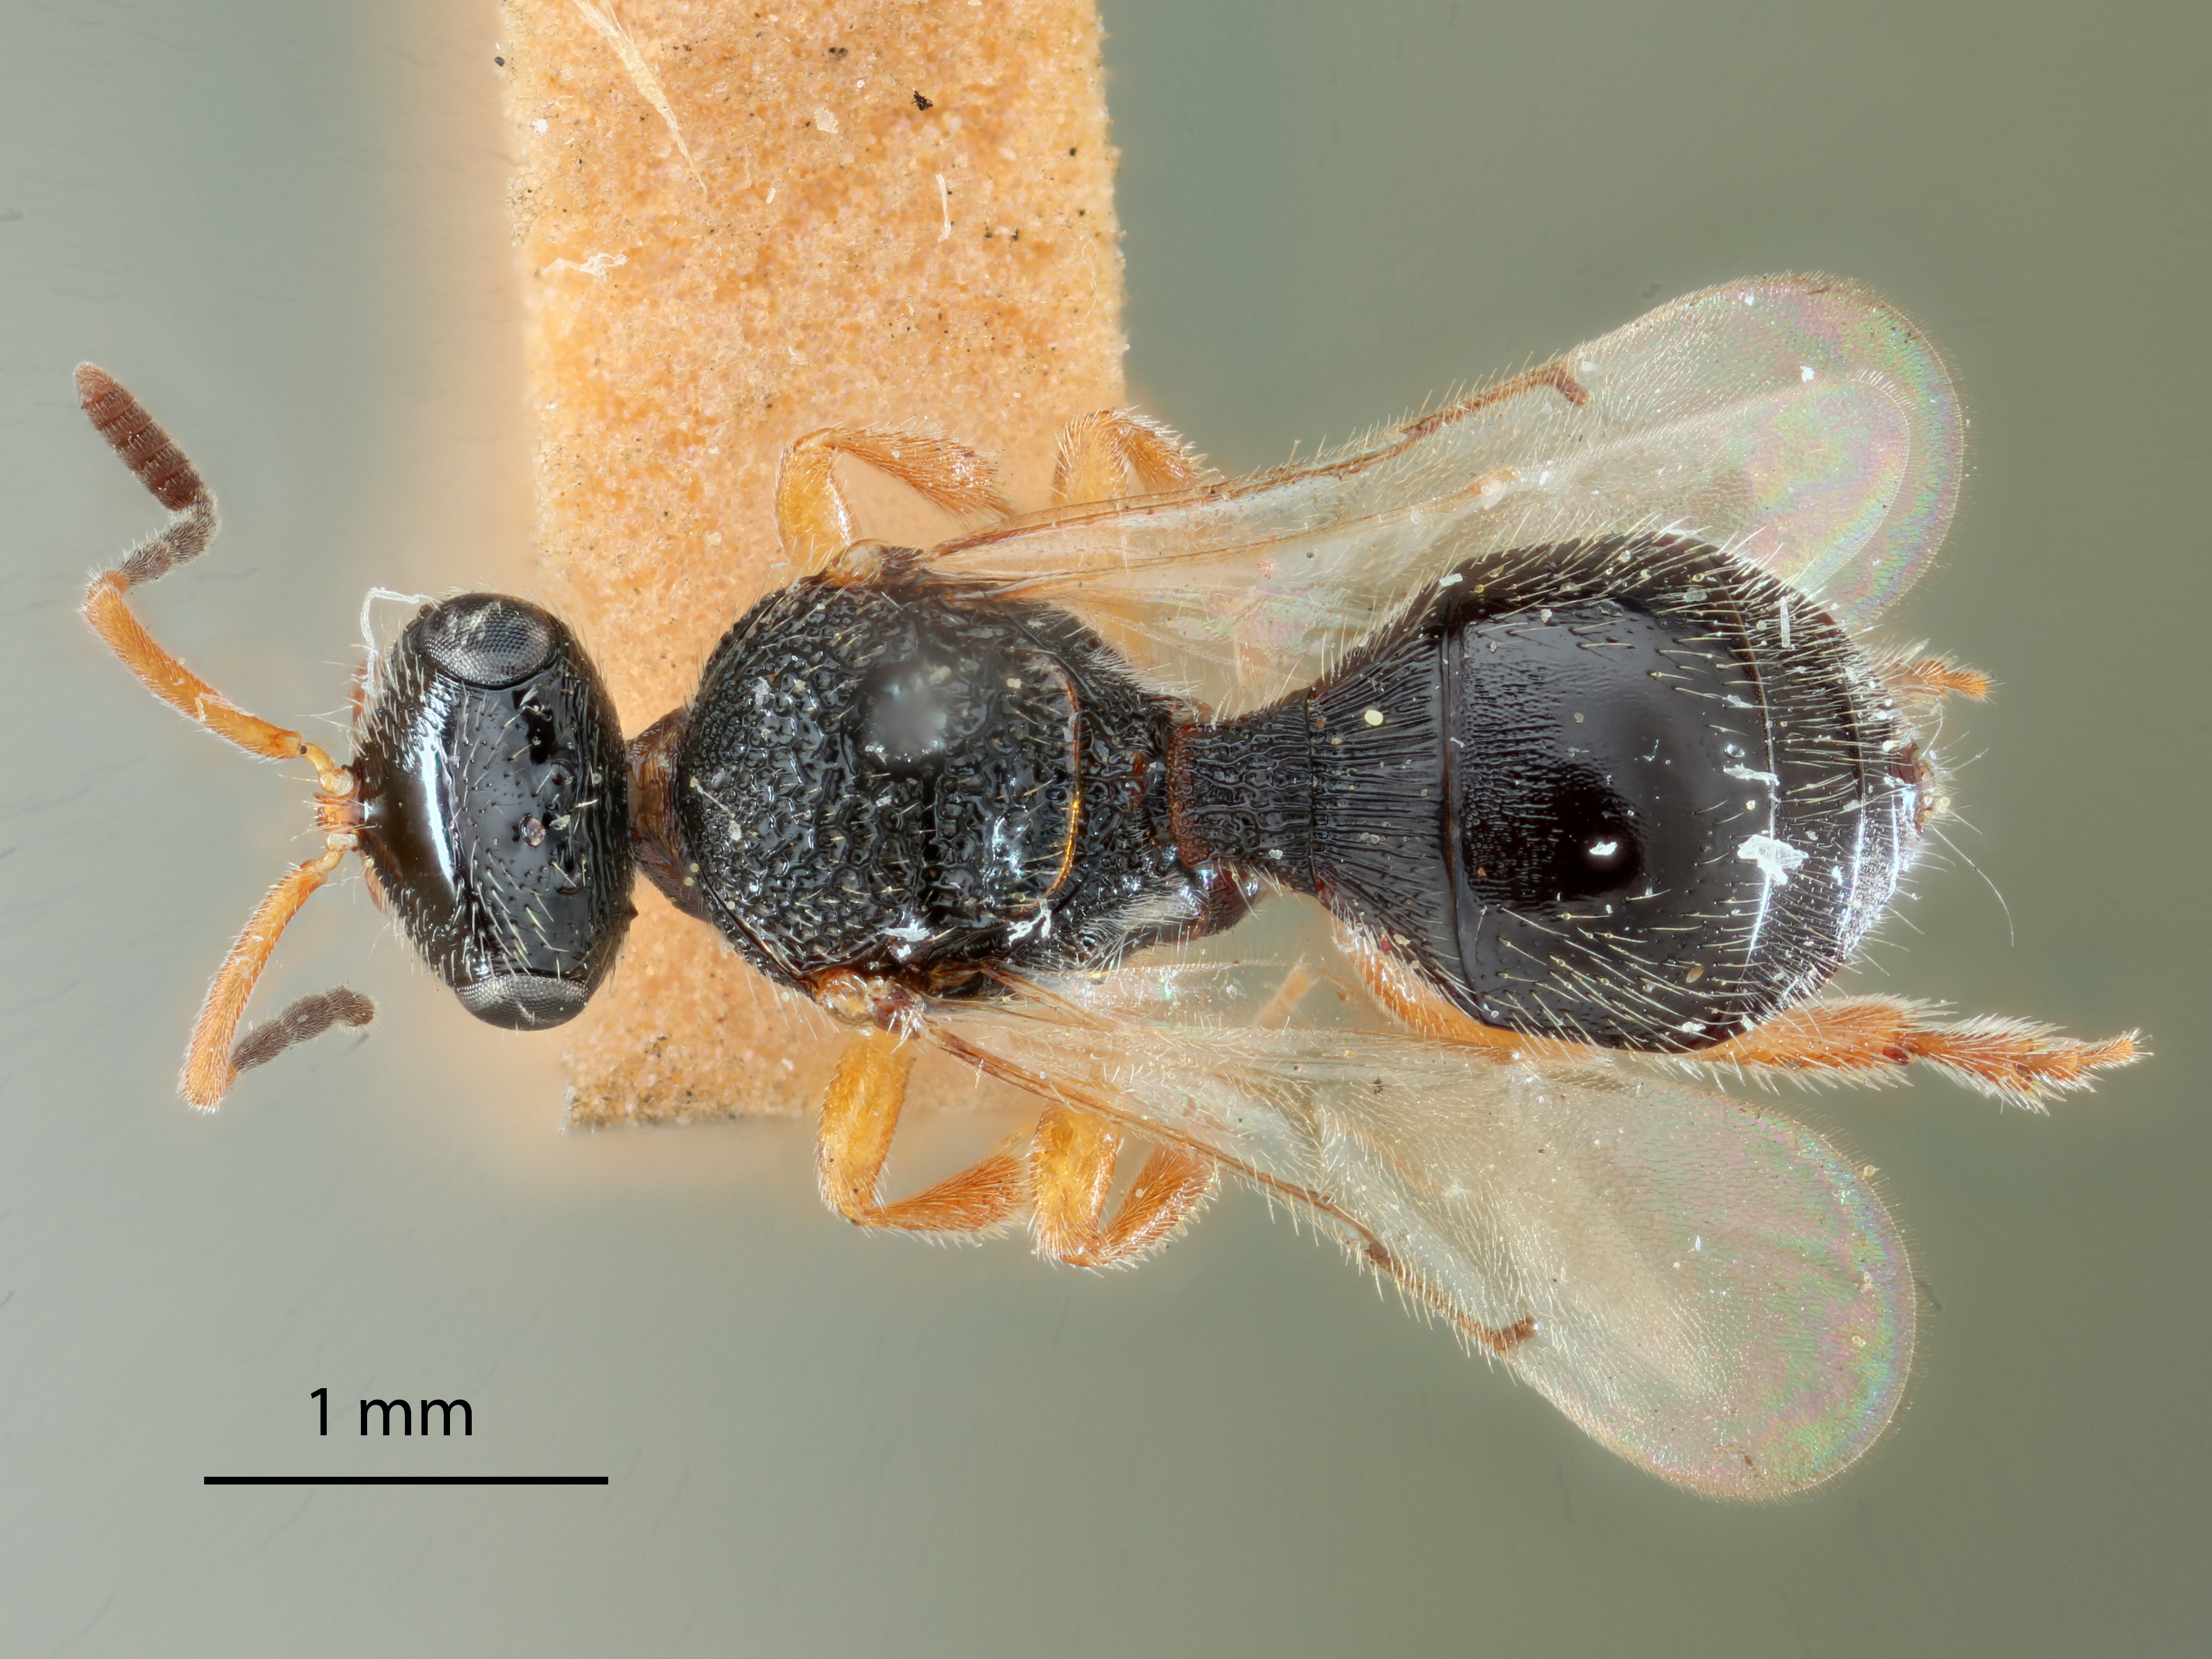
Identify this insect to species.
Teleas punctifrons
